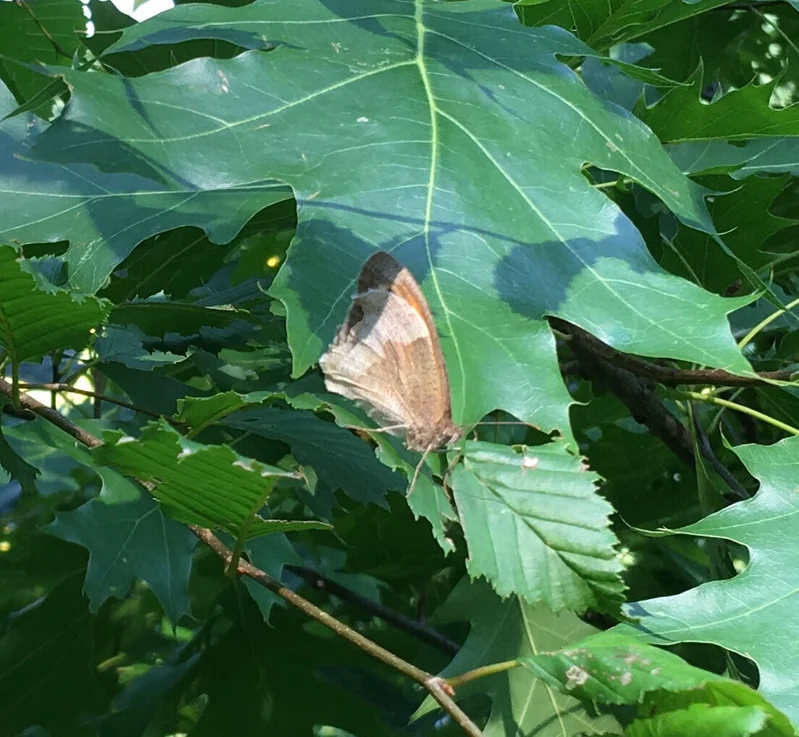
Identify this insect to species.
Maniola jurtina
